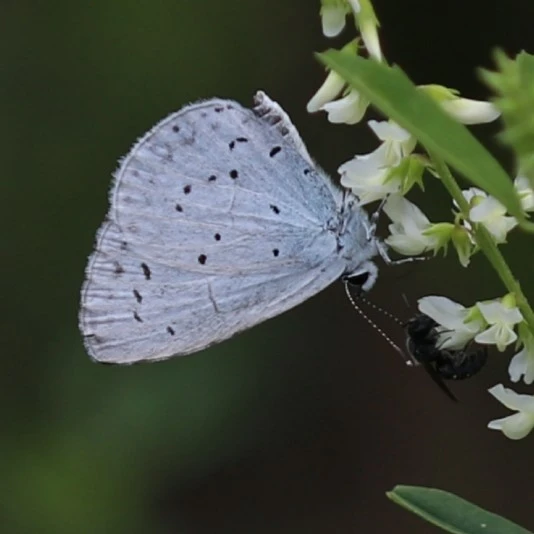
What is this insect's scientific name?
Celastrina argiolus
